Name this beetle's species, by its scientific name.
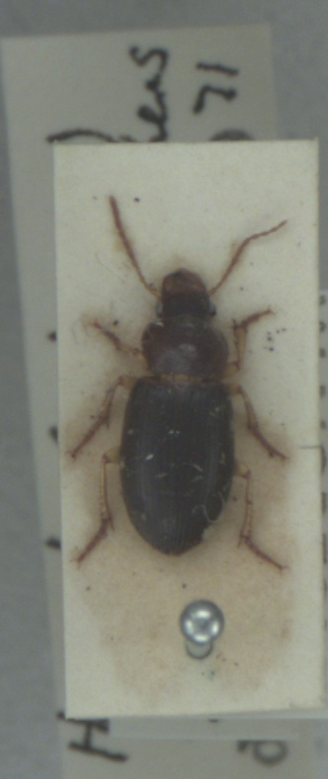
Ophonus rufibarbis
